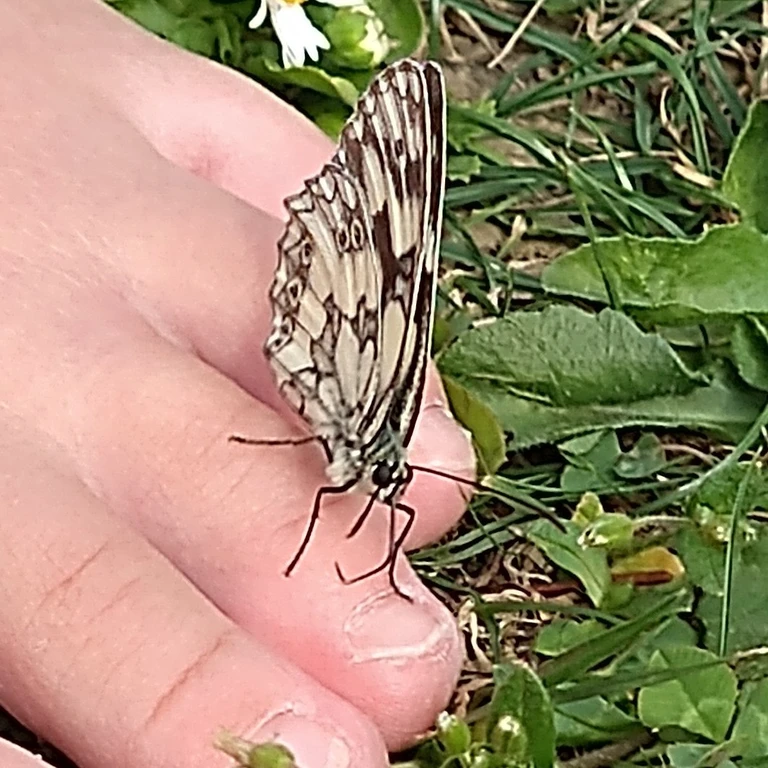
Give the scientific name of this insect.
Melanargia galathea
